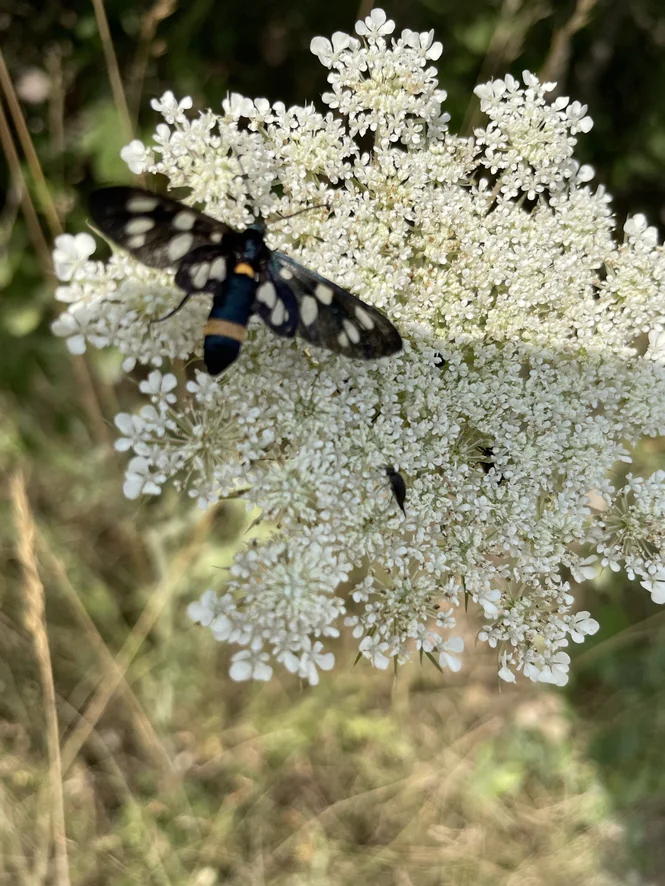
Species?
Amata phegea
